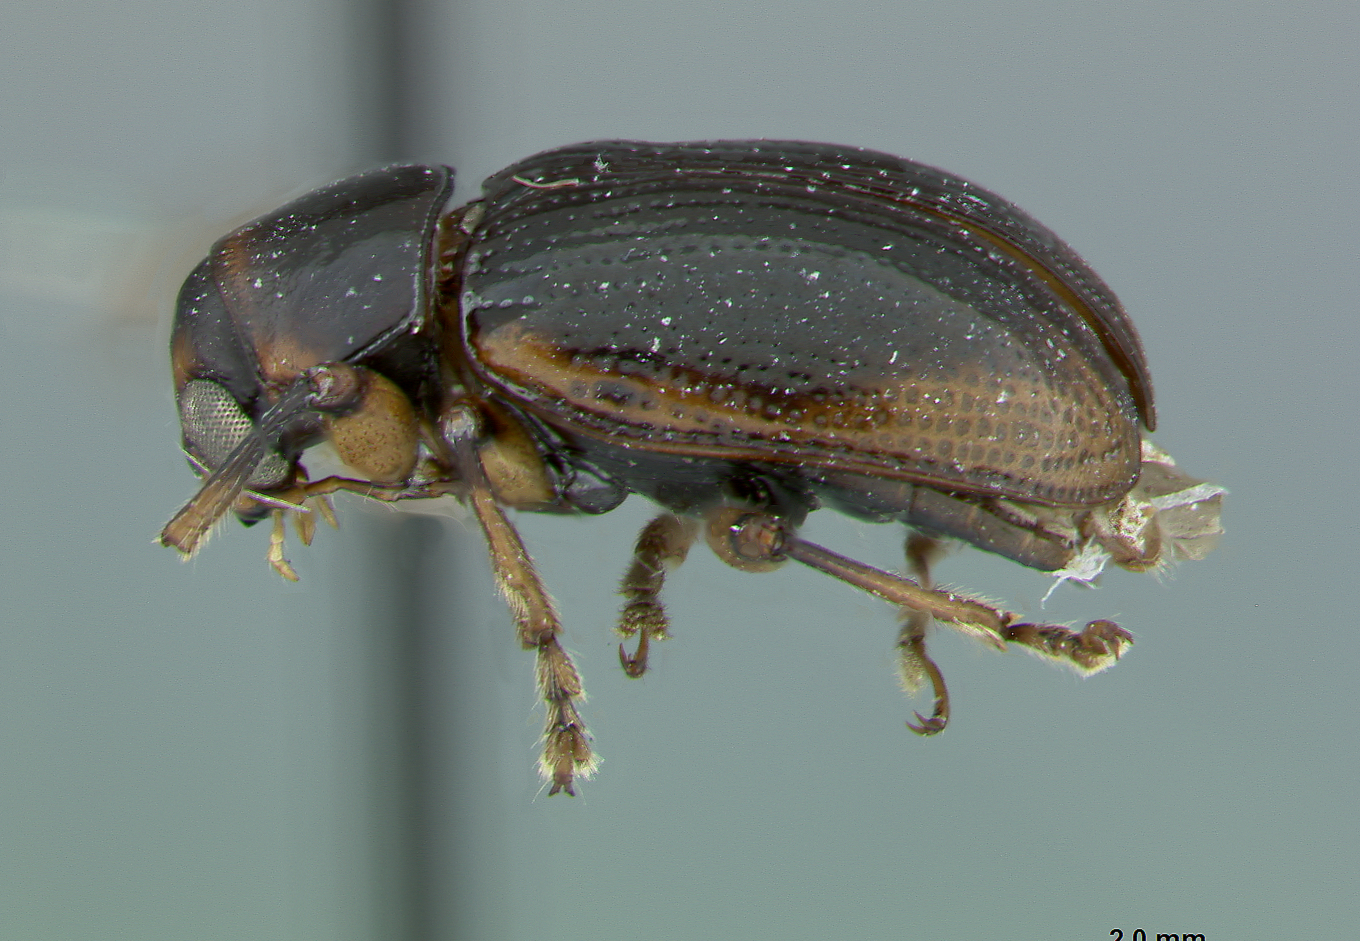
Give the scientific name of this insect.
Metachroma flavolimbatum
